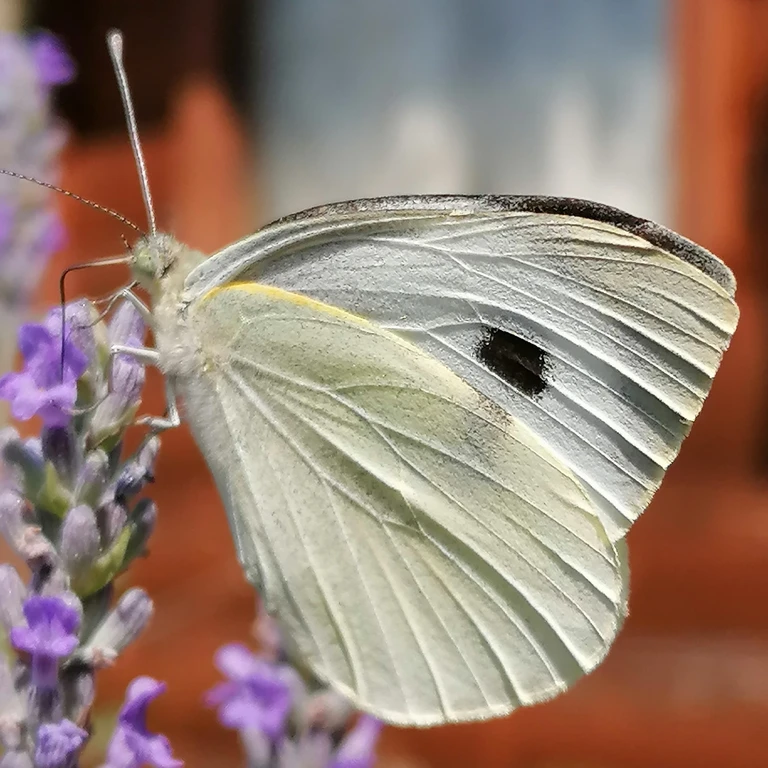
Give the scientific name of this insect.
Pieris brassicae
